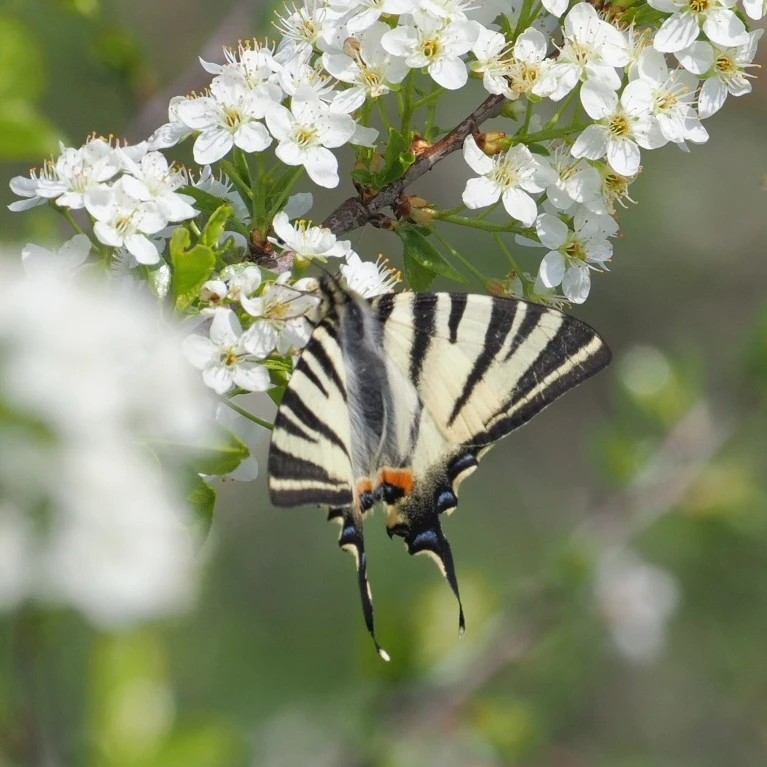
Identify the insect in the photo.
Iphiclides podalirius
